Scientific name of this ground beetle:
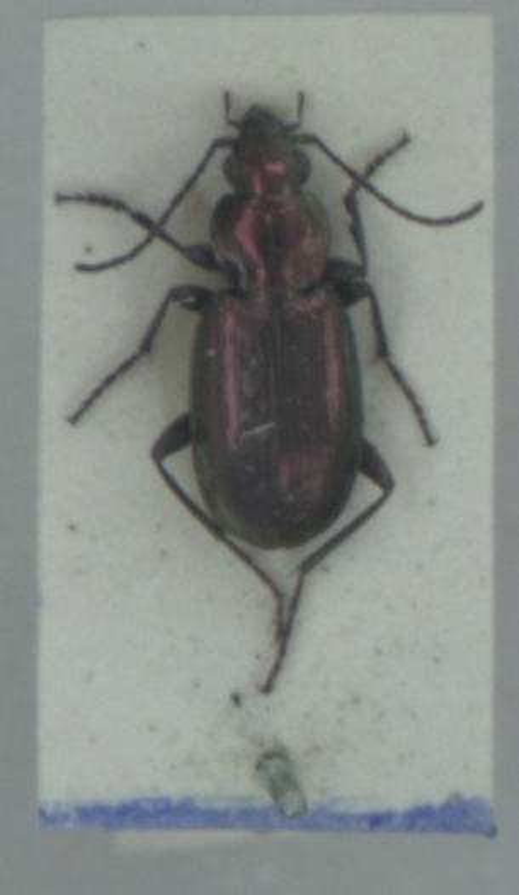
Agonum ericeti
